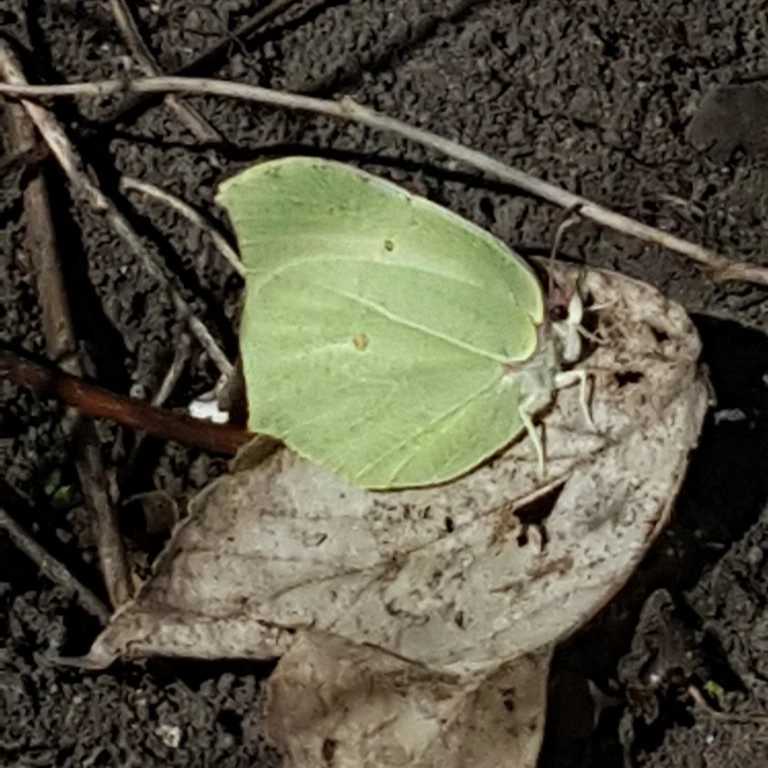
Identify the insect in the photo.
Gonepteryx rhamni
